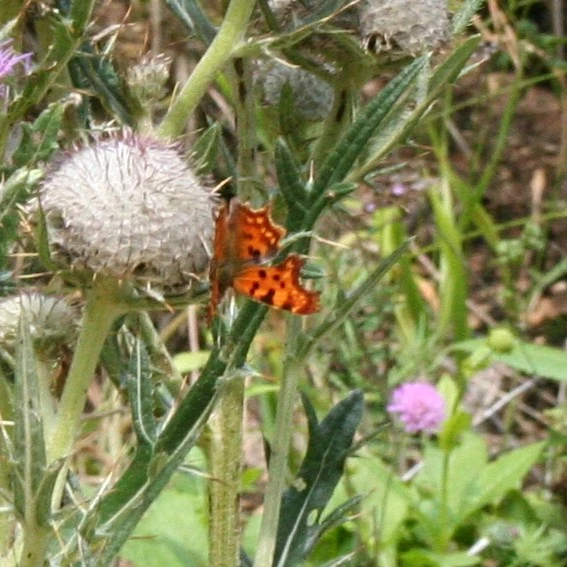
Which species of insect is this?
Polygonia c-album
